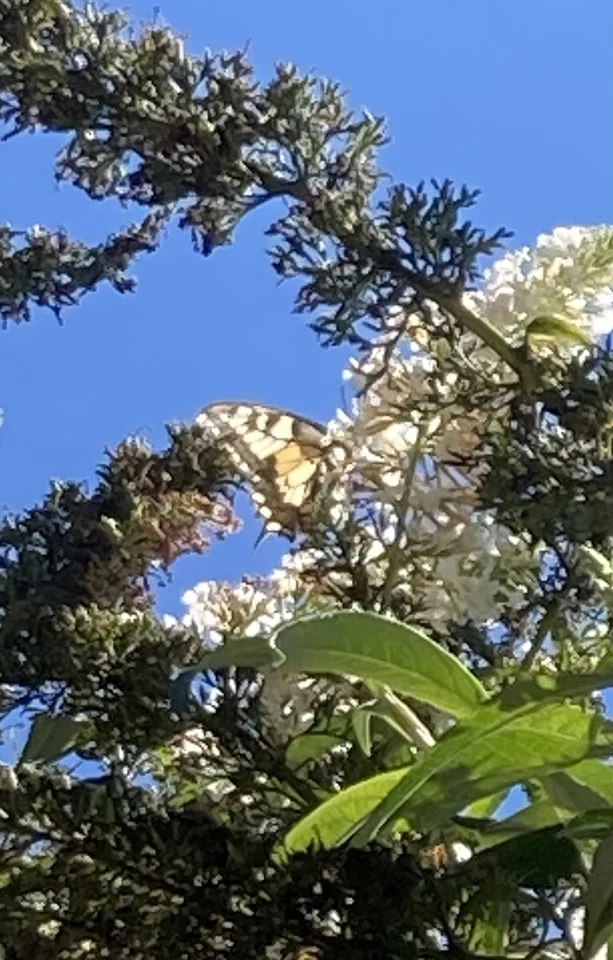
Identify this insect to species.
Papilio machaon
